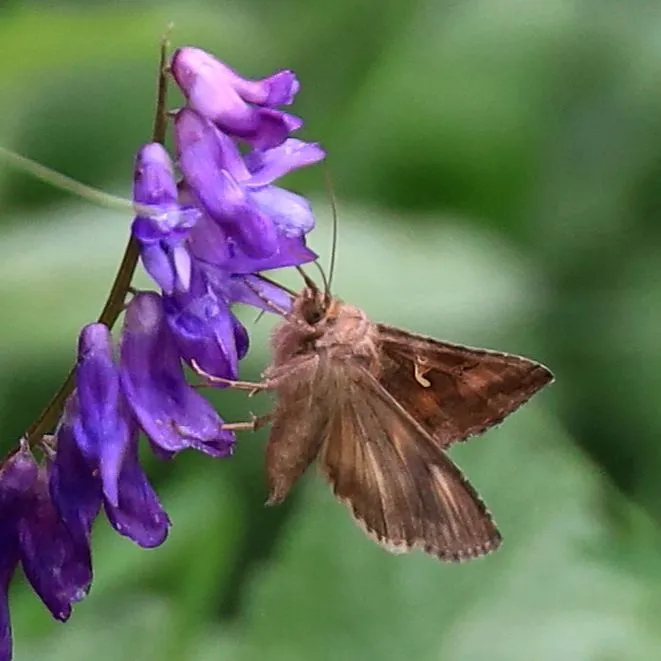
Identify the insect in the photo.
Autographa gamma
